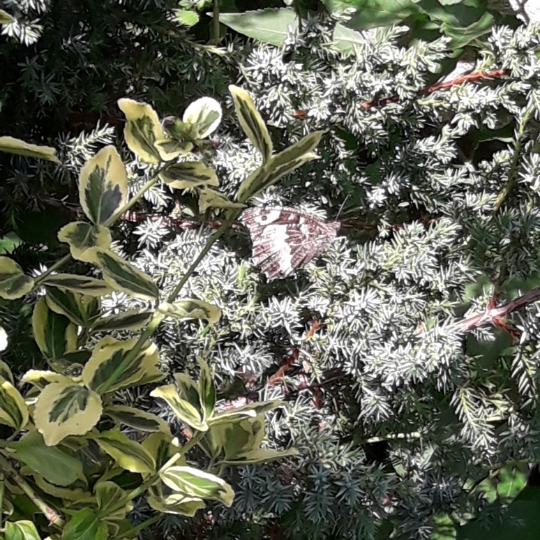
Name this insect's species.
Brintesia circe
